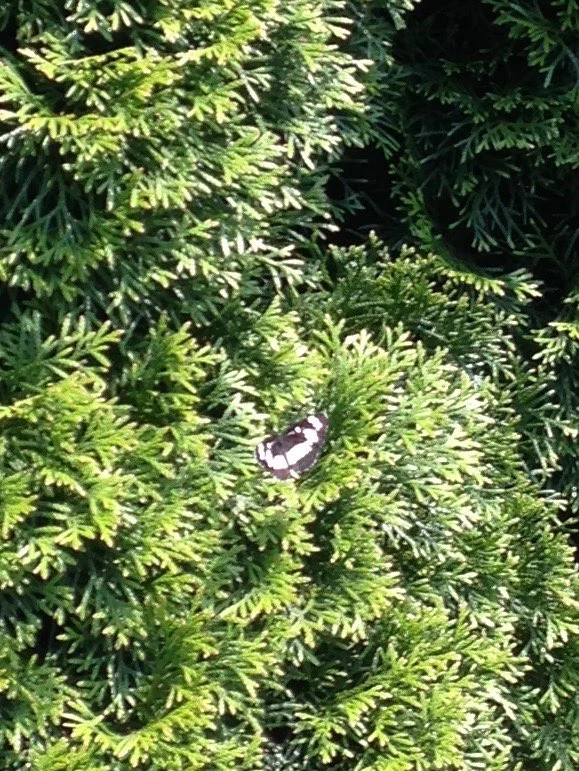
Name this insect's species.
Neptis rivularis
